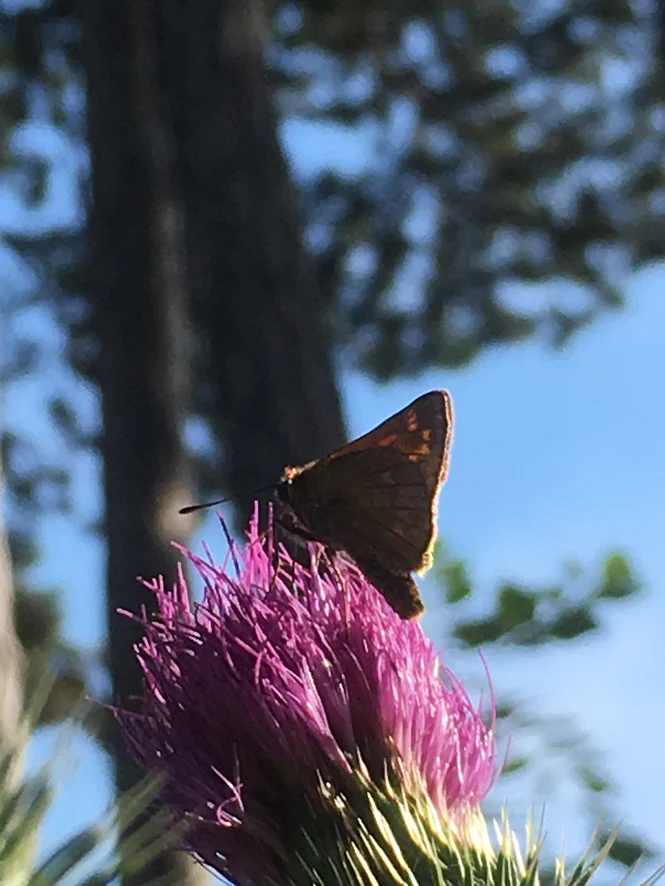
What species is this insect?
Ochlodes sylvanus (also Ochlodes venata)
